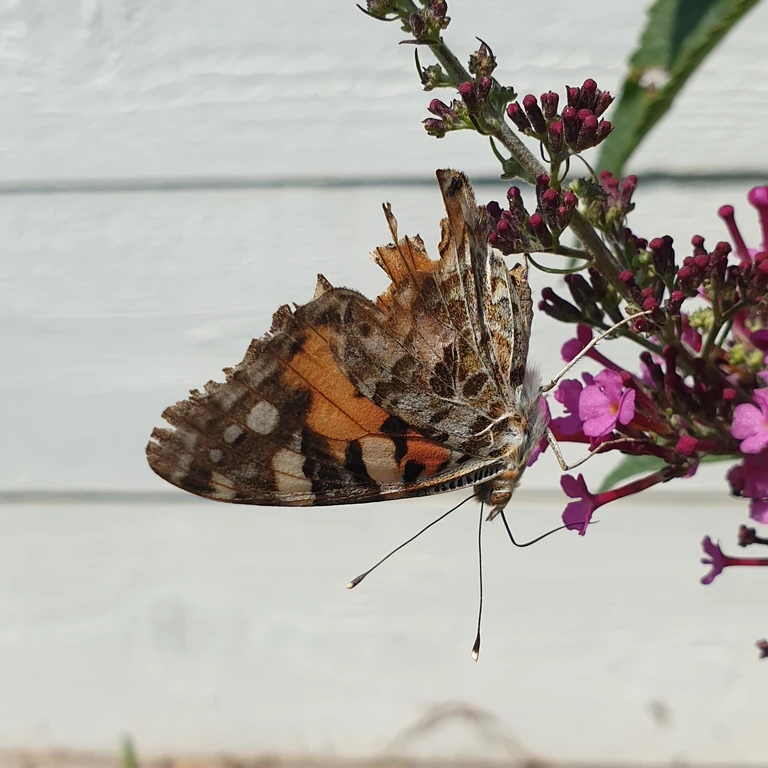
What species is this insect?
Vanessa cardui
